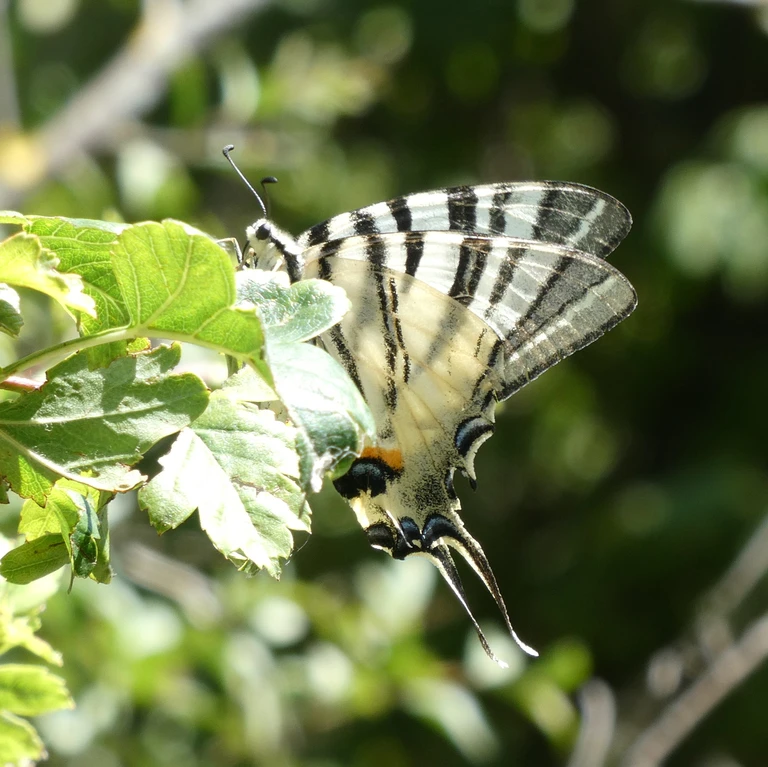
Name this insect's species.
Iphiclides podalirius
